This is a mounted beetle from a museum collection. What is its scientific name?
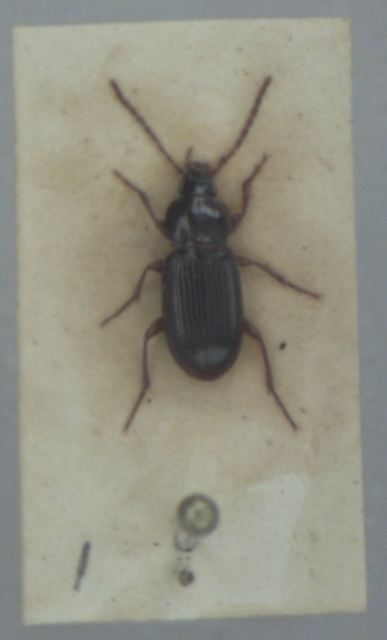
Pedius longicollis
